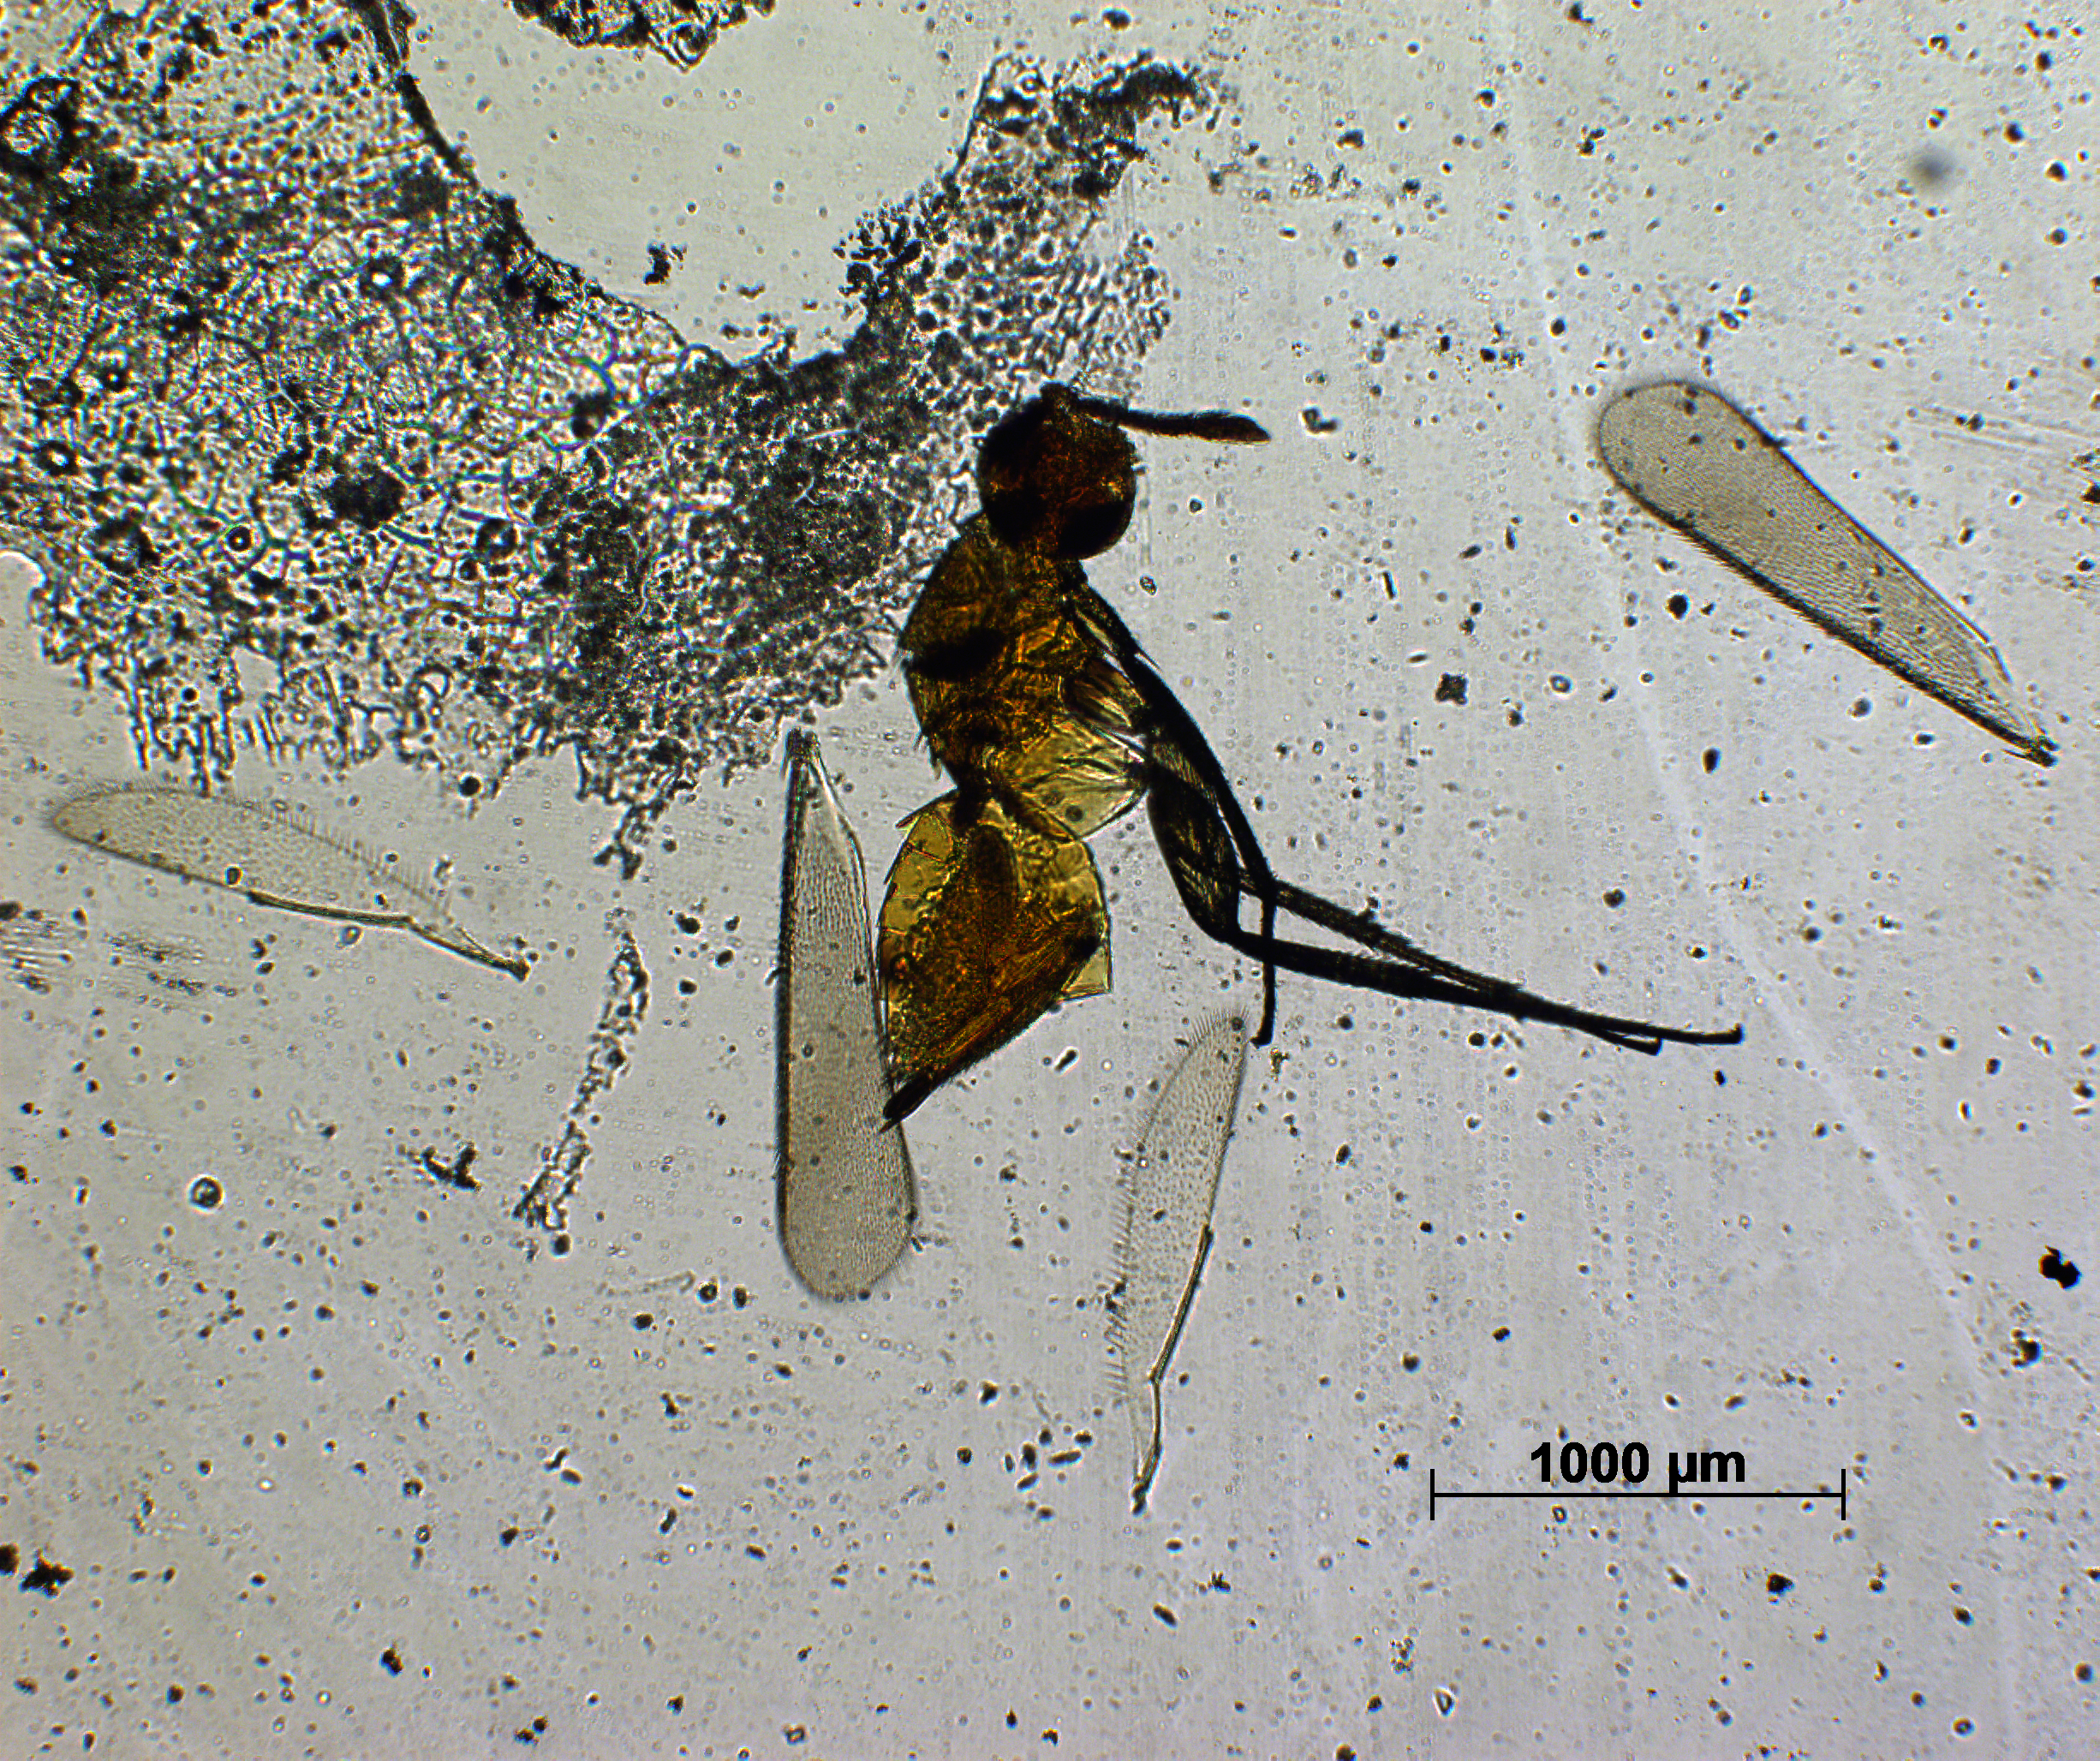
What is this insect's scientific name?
Elasmus punensis
